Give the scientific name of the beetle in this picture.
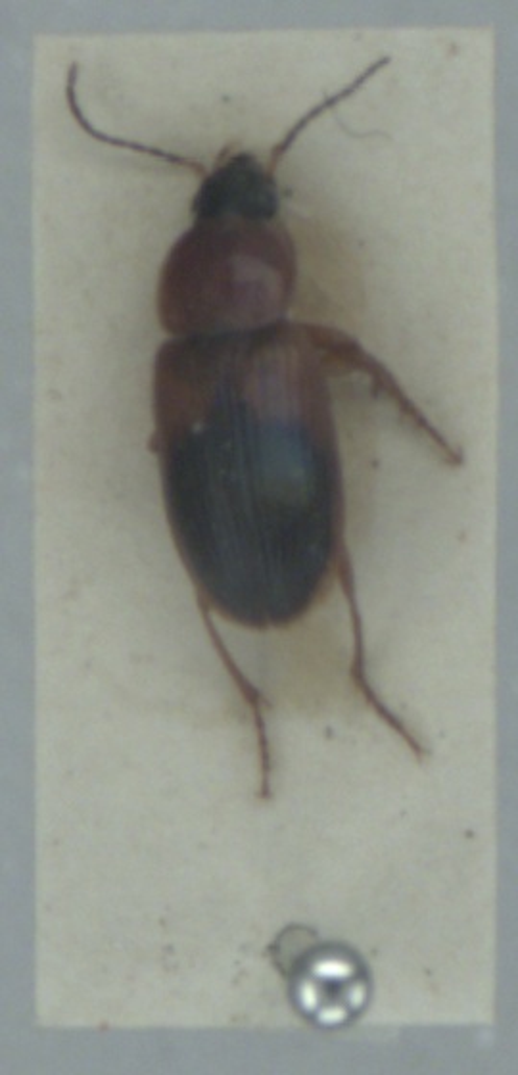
Stenolophus teutonus
